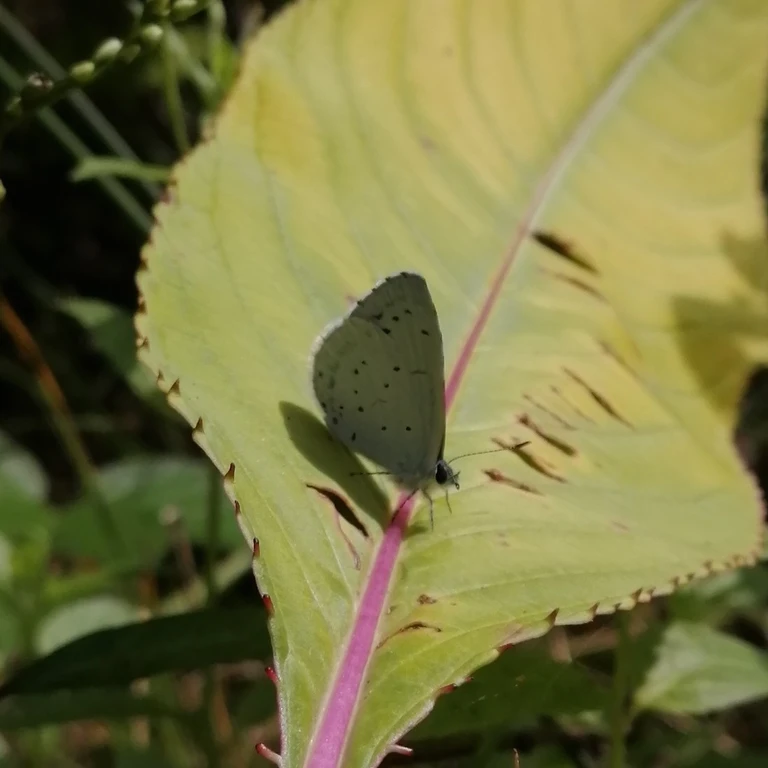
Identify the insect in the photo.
Celastrina argiolus
